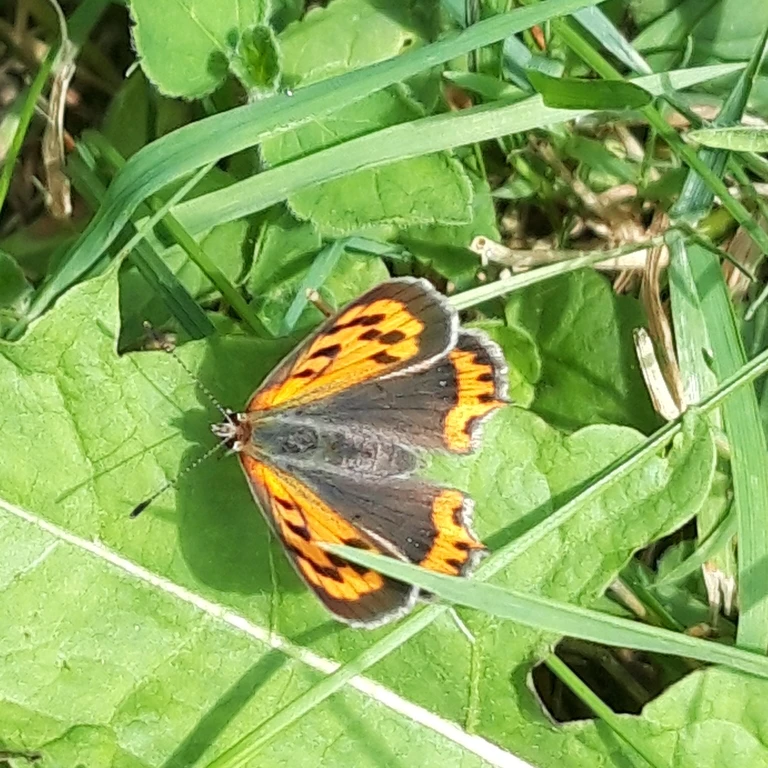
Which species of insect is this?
Lycaena phlaeas
